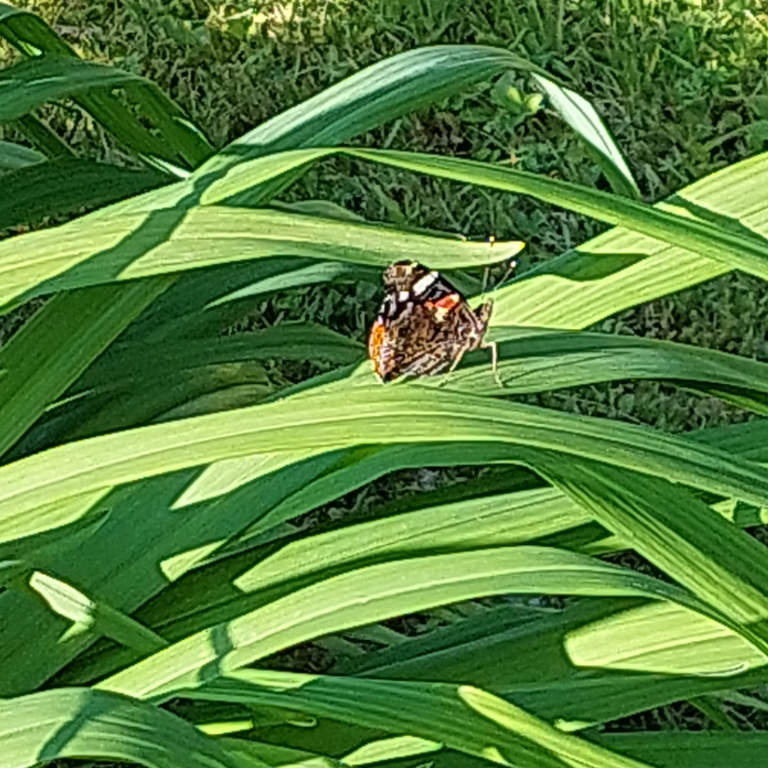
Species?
Vanessa atalanta
